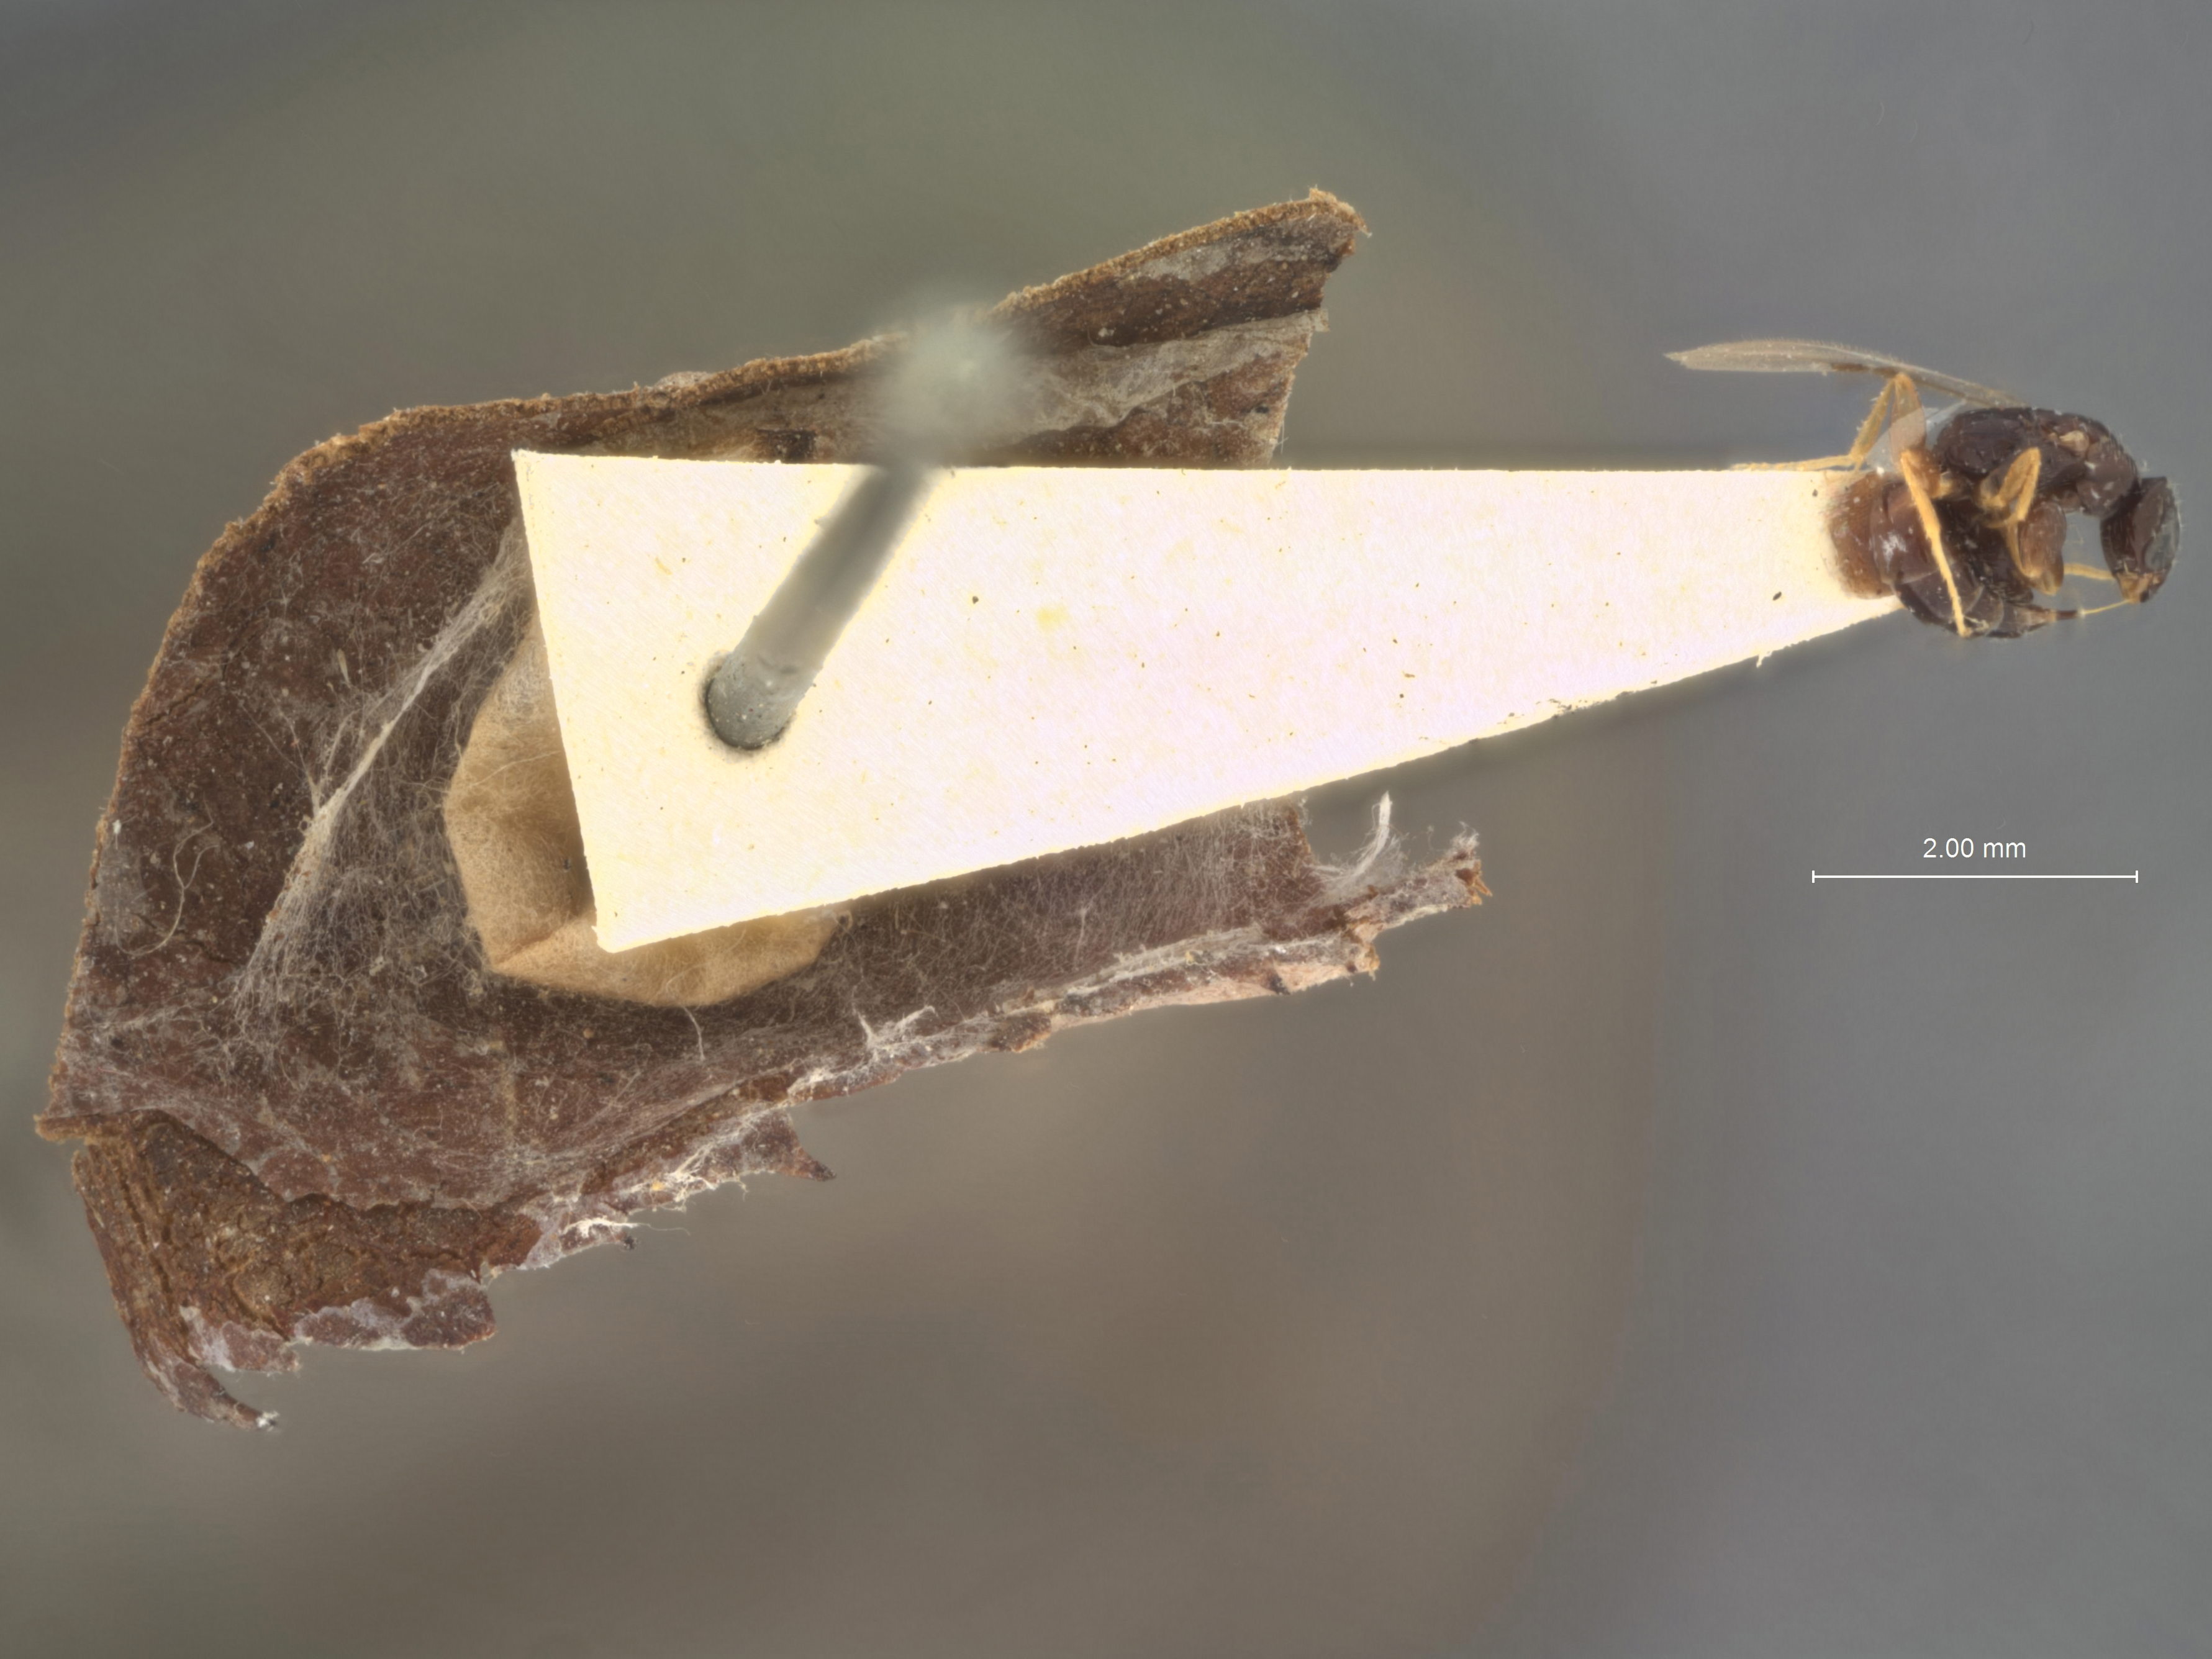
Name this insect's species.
Goniozus platynotae
